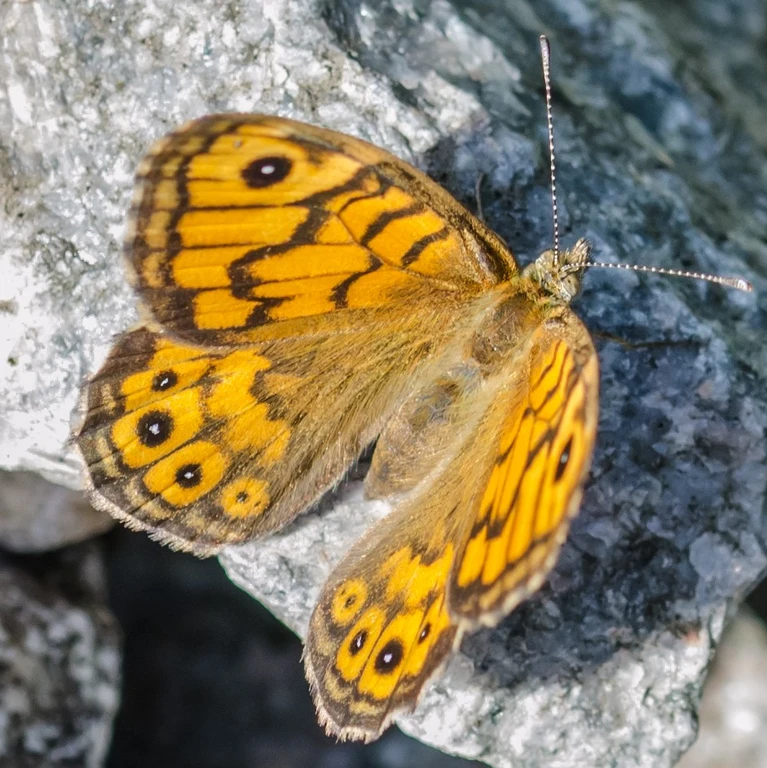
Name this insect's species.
Lasiommata megera (also Pararge megera)
